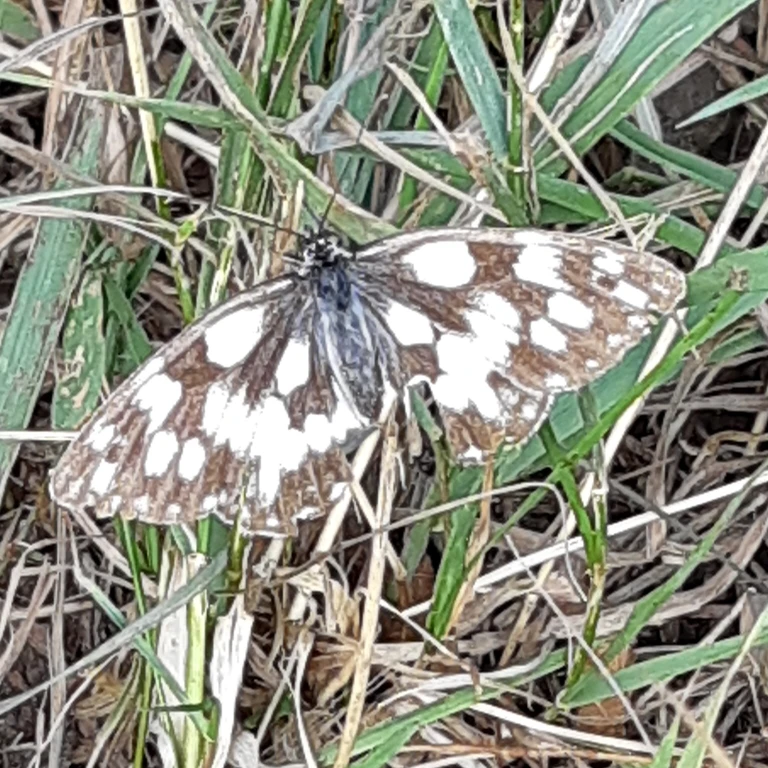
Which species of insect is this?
Melanargia galathea
